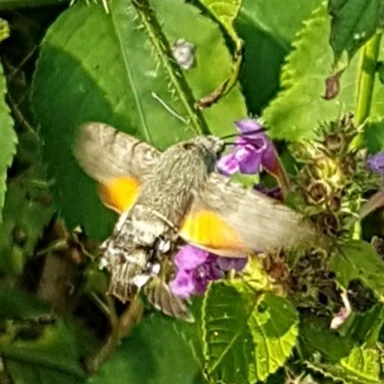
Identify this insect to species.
Macroglossum stellatarum
